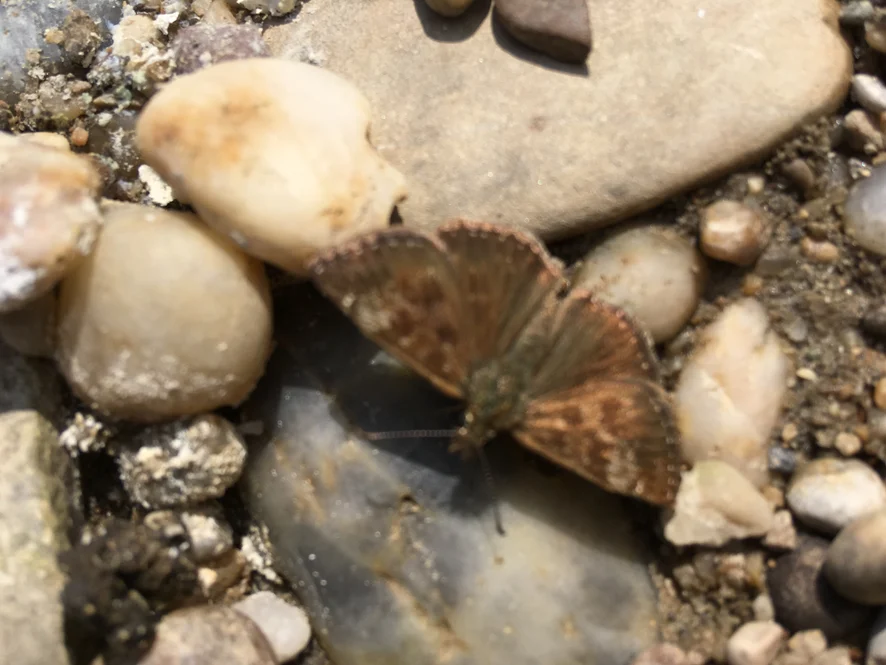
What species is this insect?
Erynnis tages
